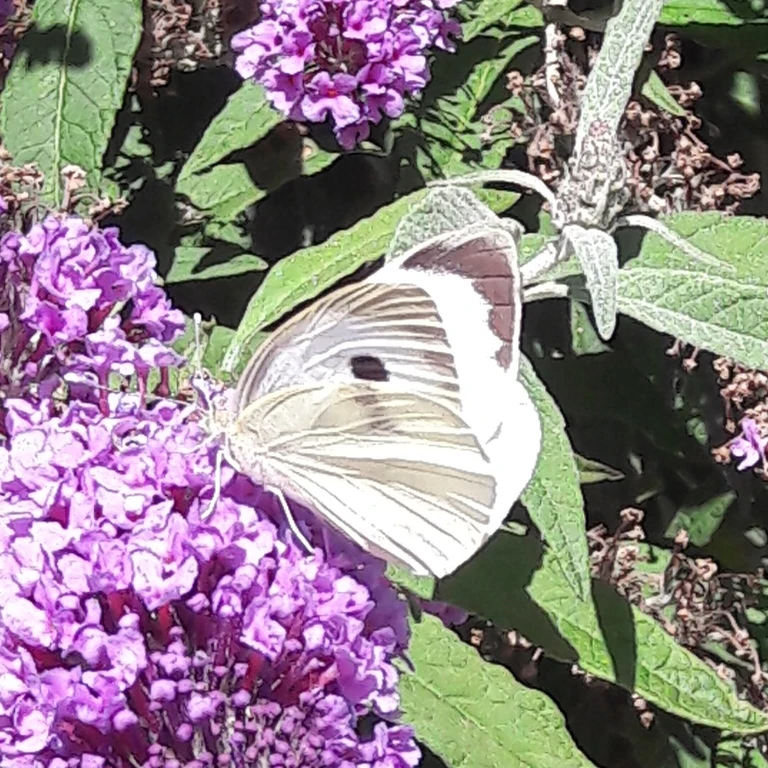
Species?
Pieris brassicae
